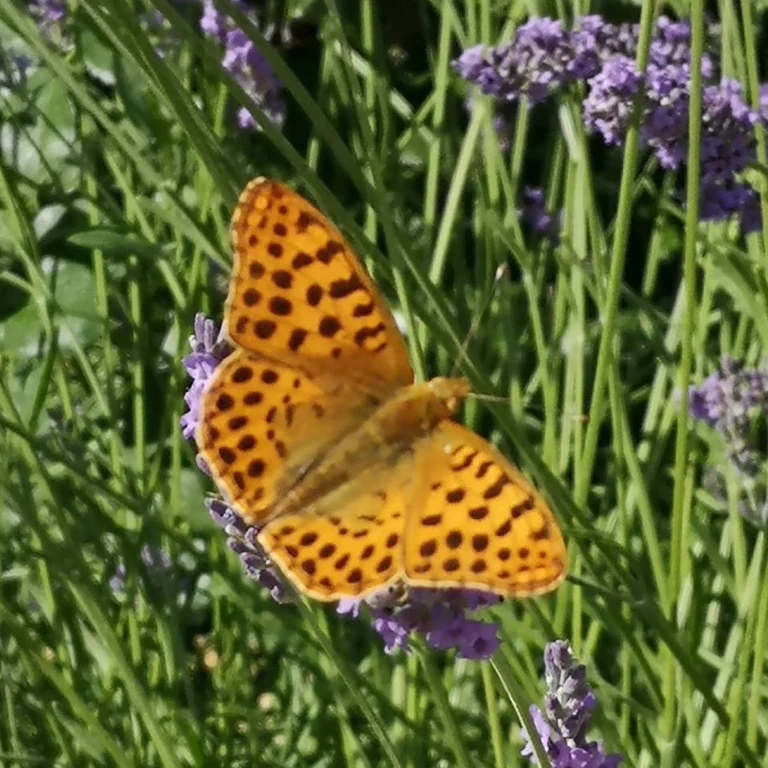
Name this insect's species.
Issoria lathonia
